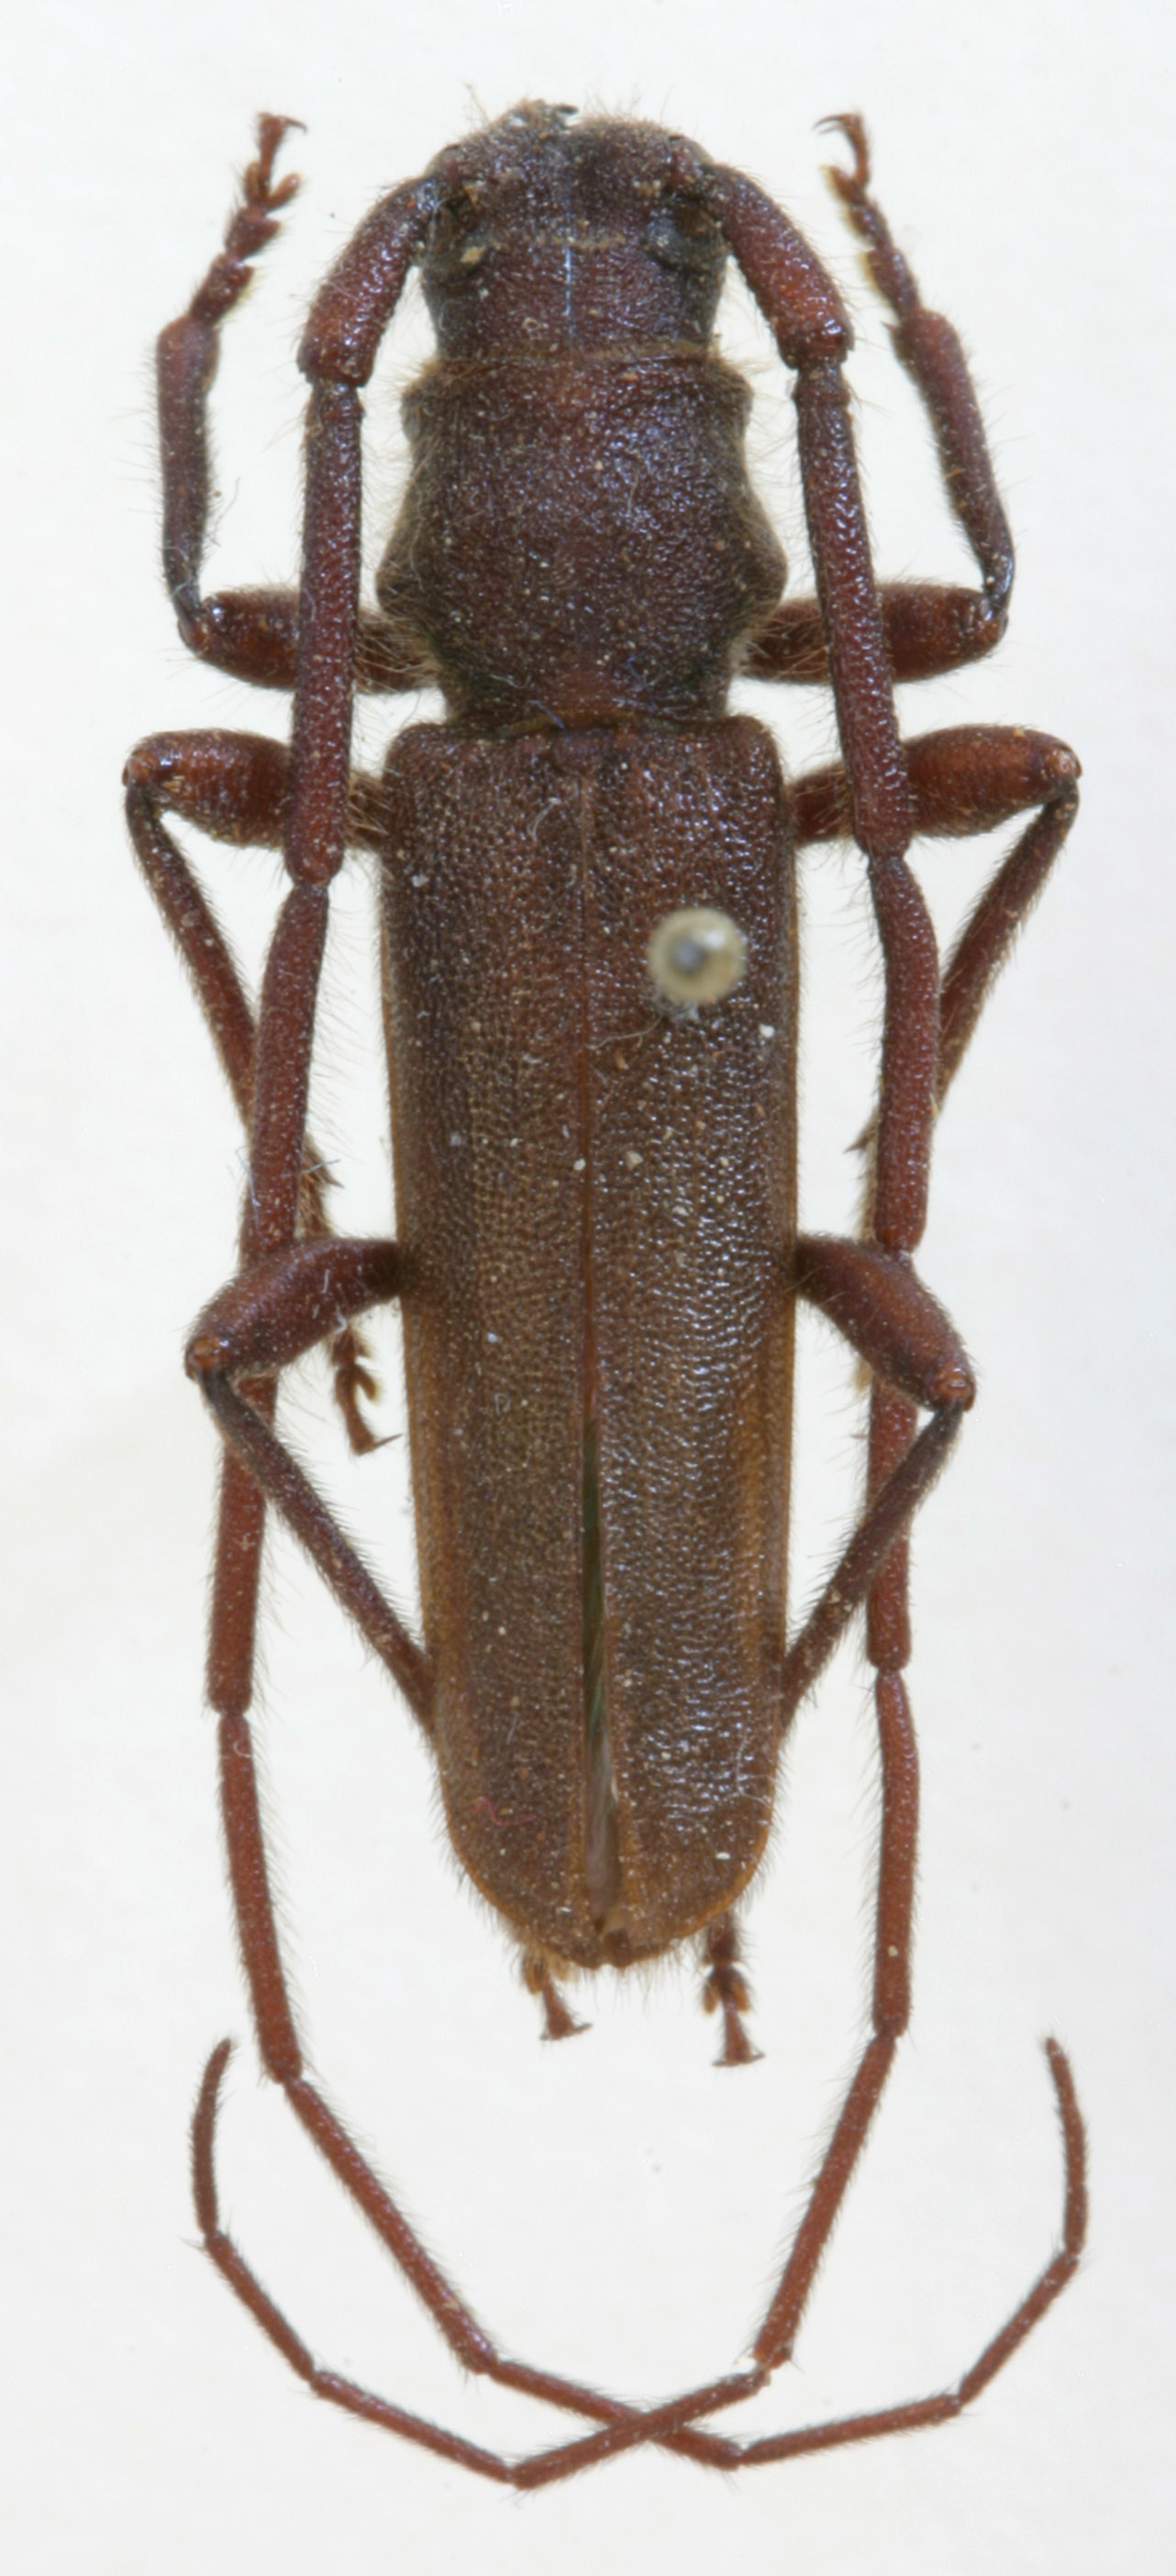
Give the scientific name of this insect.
Liberedaxia deslauriersi
